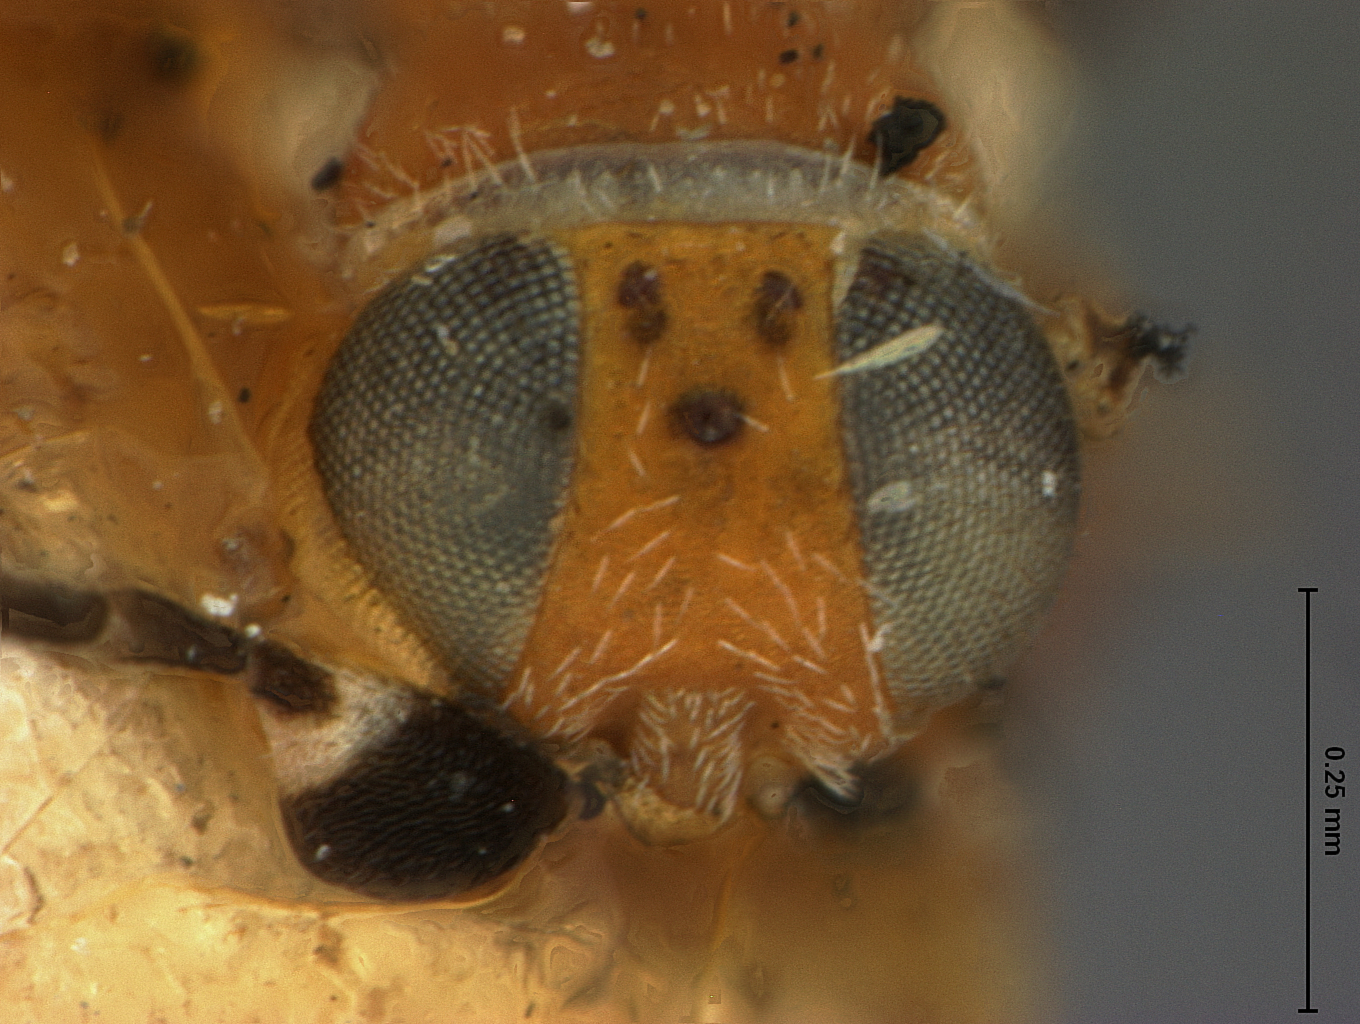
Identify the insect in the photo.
Dinocarsis pulcher
